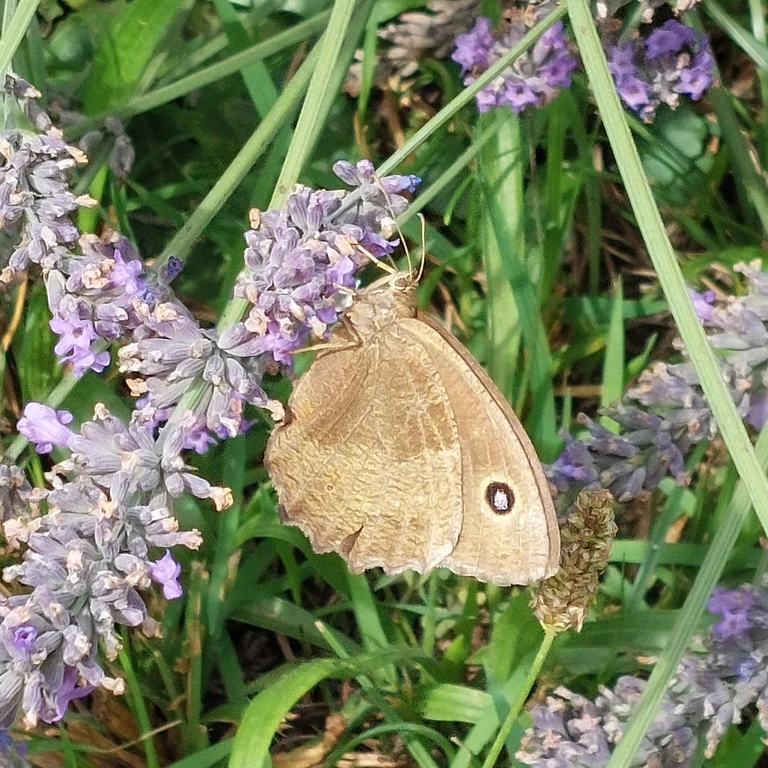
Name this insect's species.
Minois dryas
